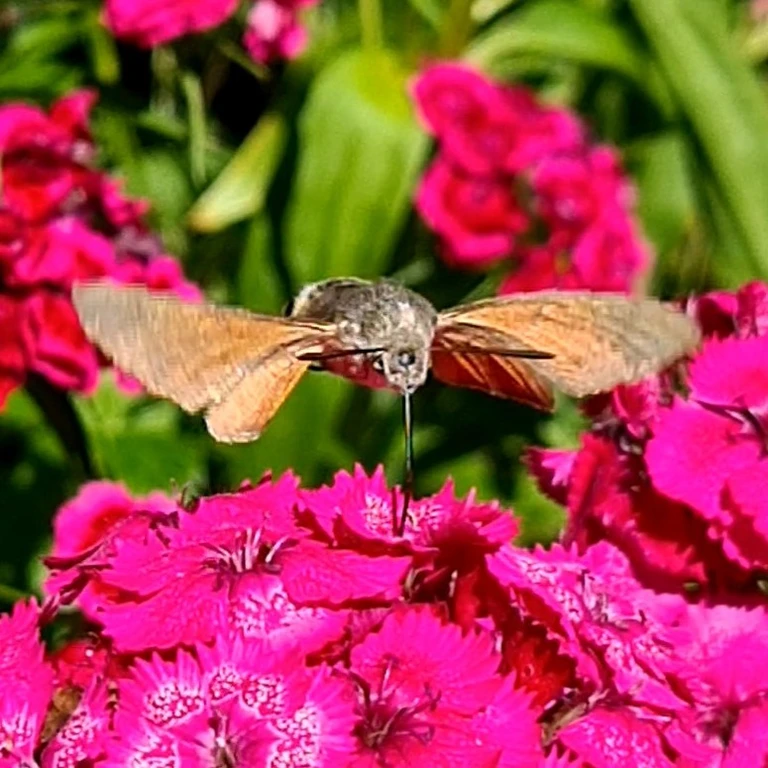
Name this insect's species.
Macroglossum stellatarum
